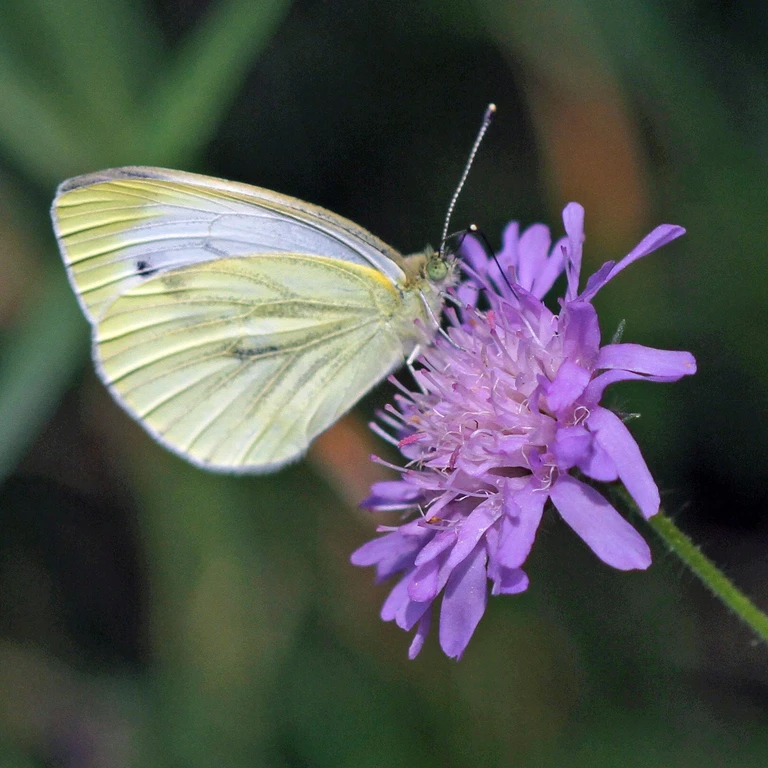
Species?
Pieris napi
